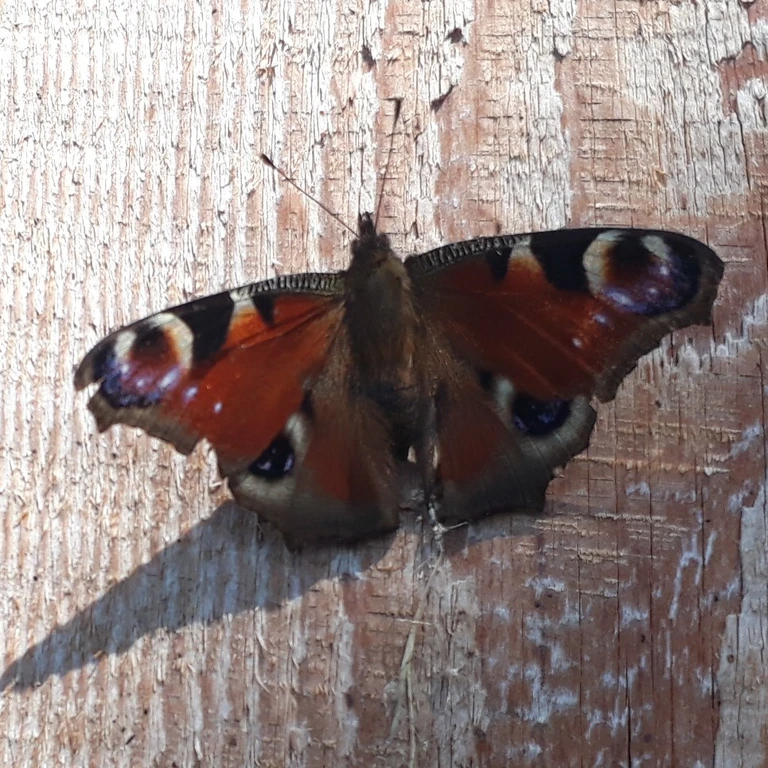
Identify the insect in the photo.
Aglais io
